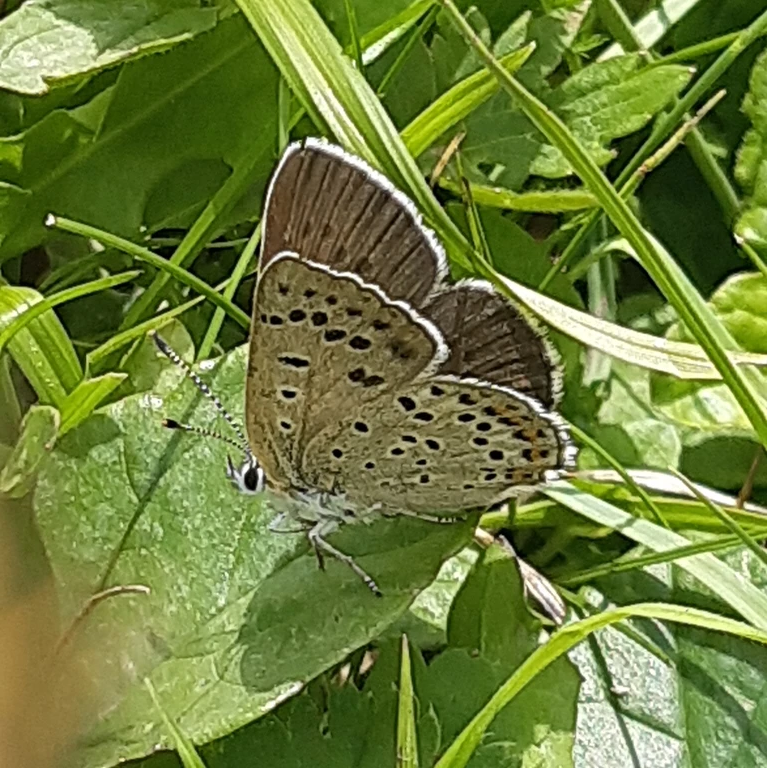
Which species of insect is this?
Lycaena tityrus (also Loweia tityrus)
